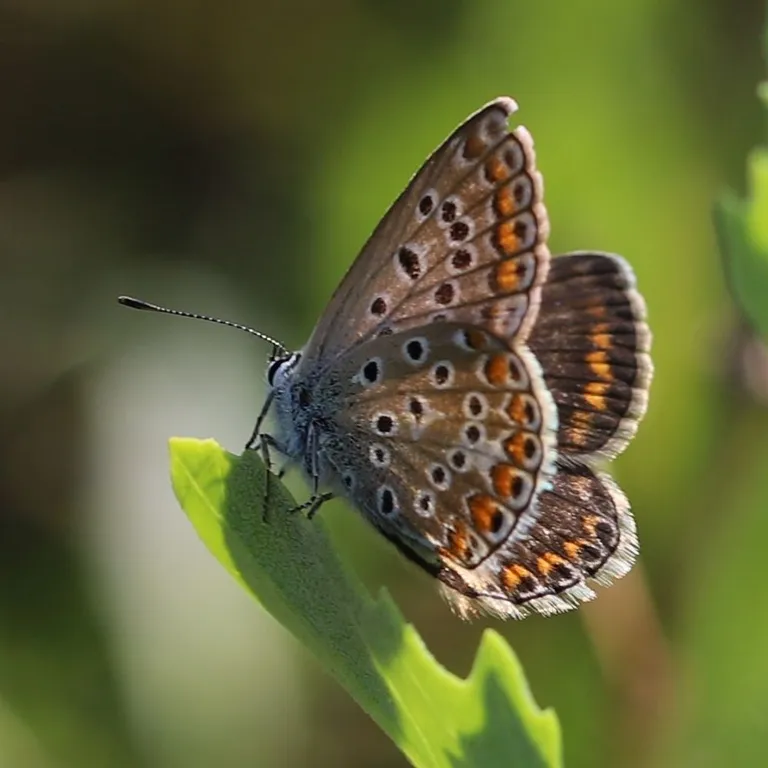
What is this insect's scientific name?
Polyommatus icarus
